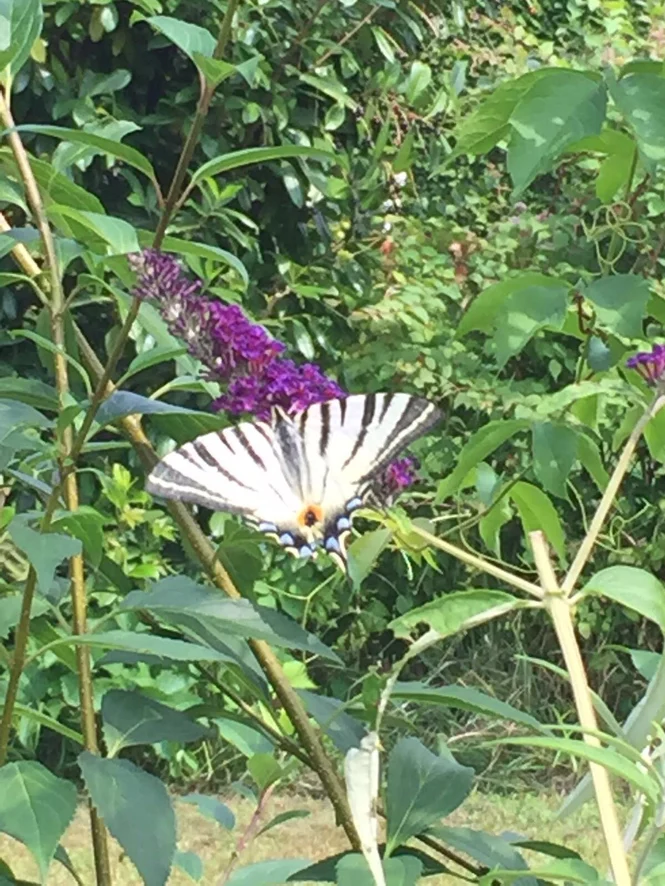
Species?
Iphiclides podalirius
